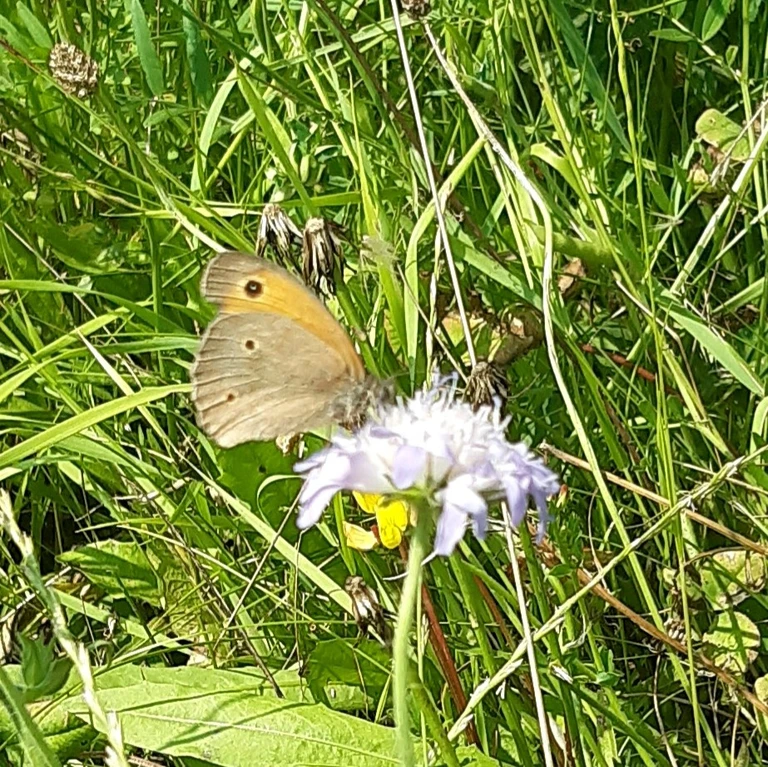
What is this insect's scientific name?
Maniola jurtina
